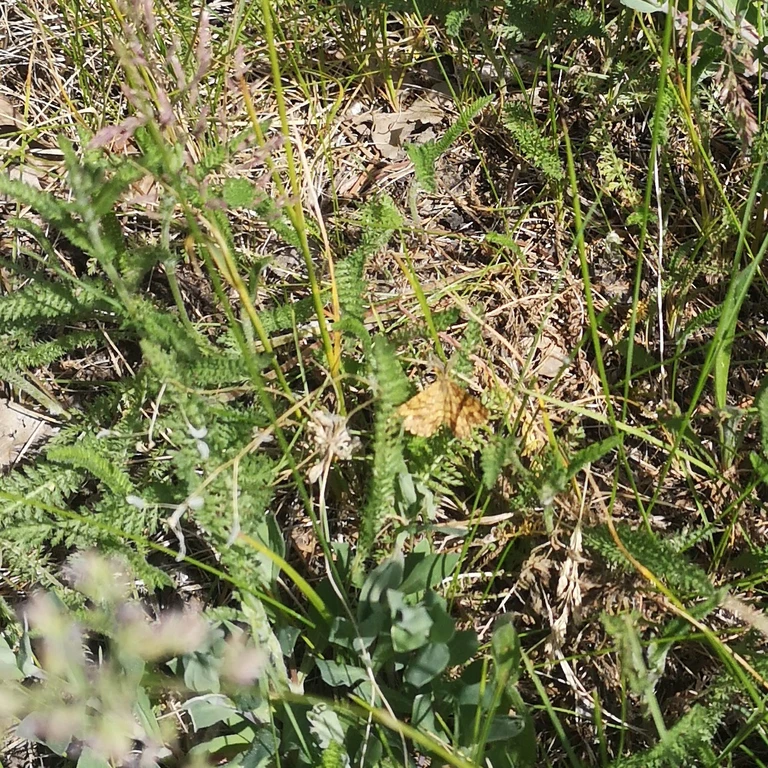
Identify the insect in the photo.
Ematurga atomaria
